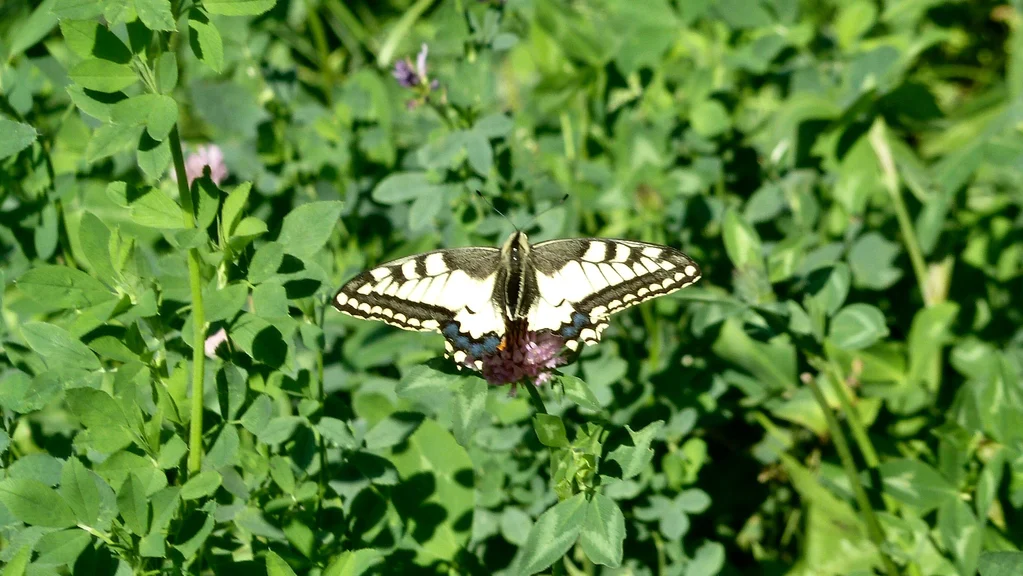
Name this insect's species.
Papilio machaon
